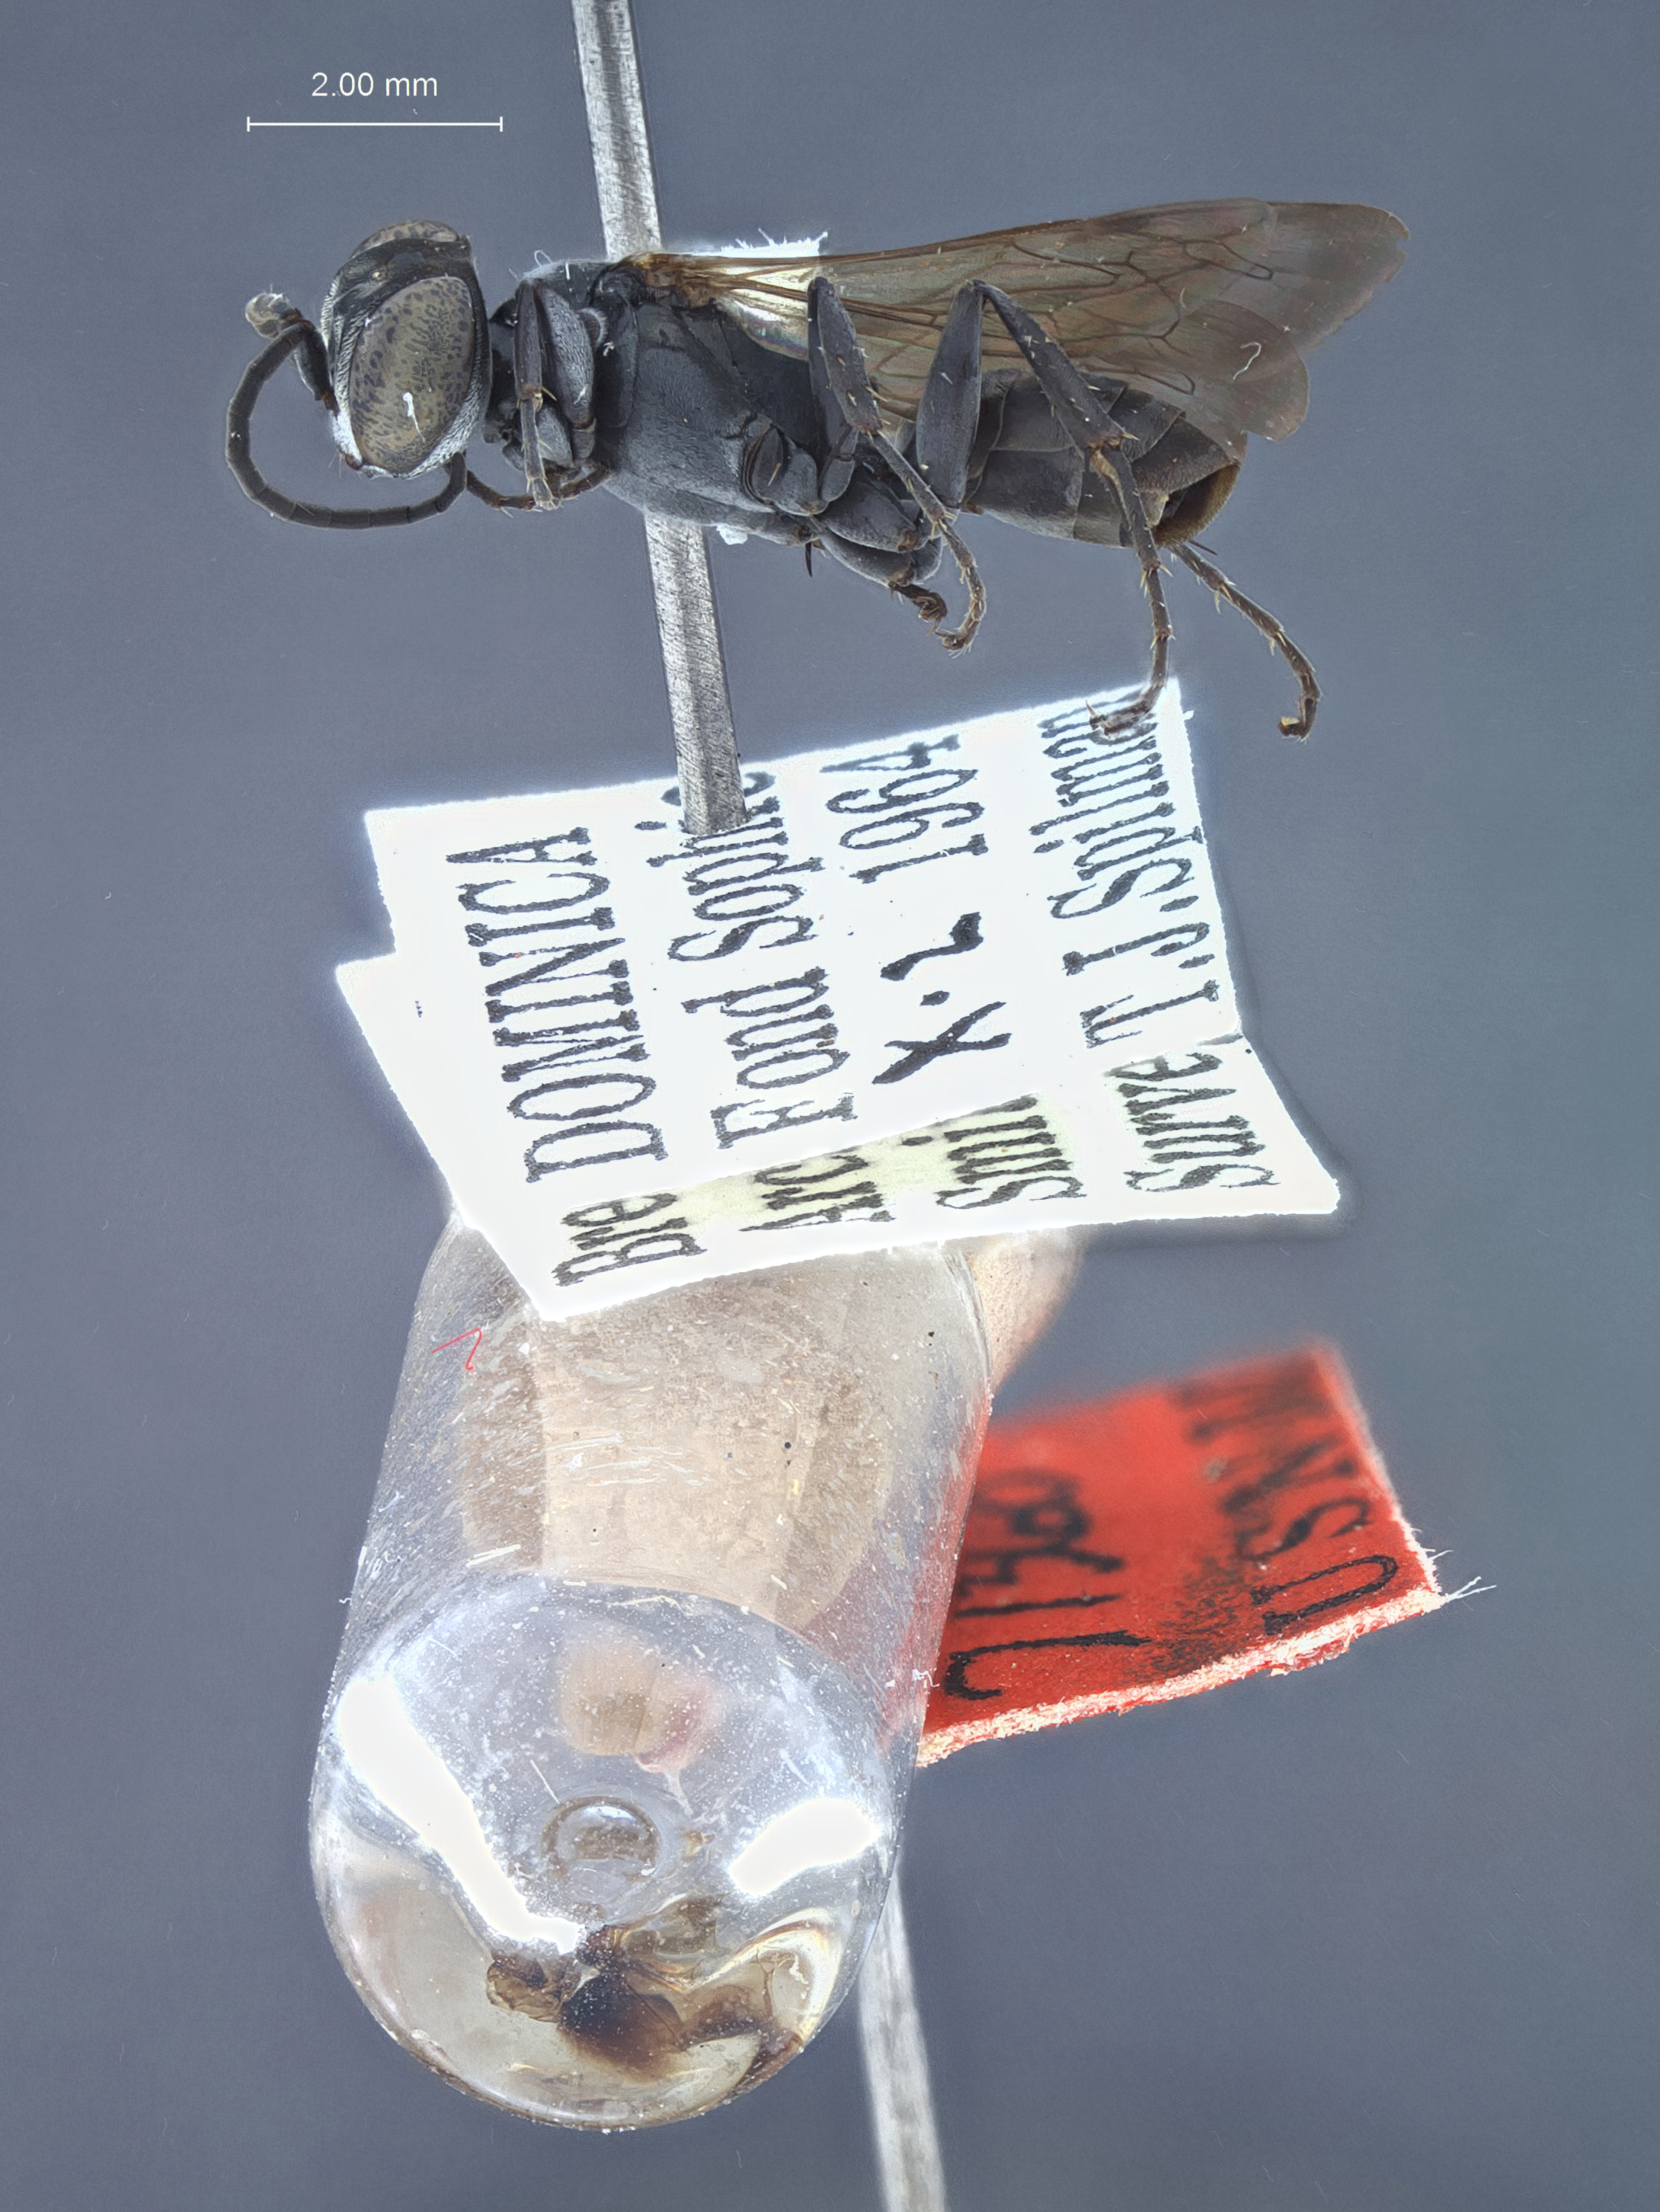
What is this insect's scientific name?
Liris sophiae
